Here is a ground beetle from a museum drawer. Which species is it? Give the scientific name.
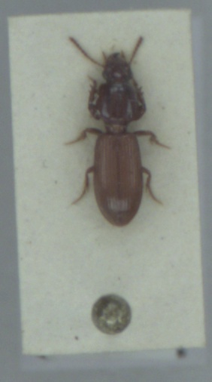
Clivina fossor
